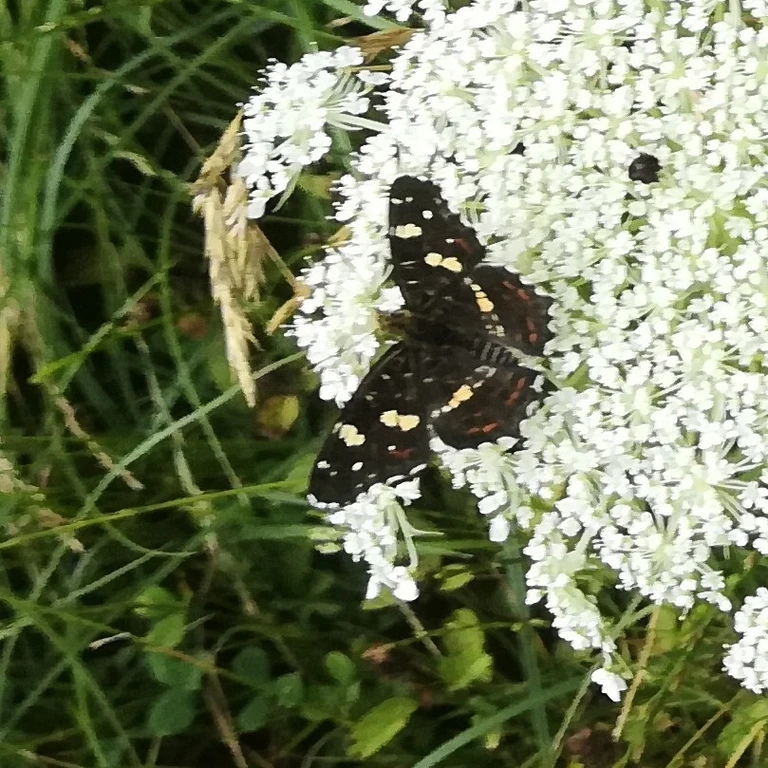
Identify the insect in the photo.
Araschnia levana
